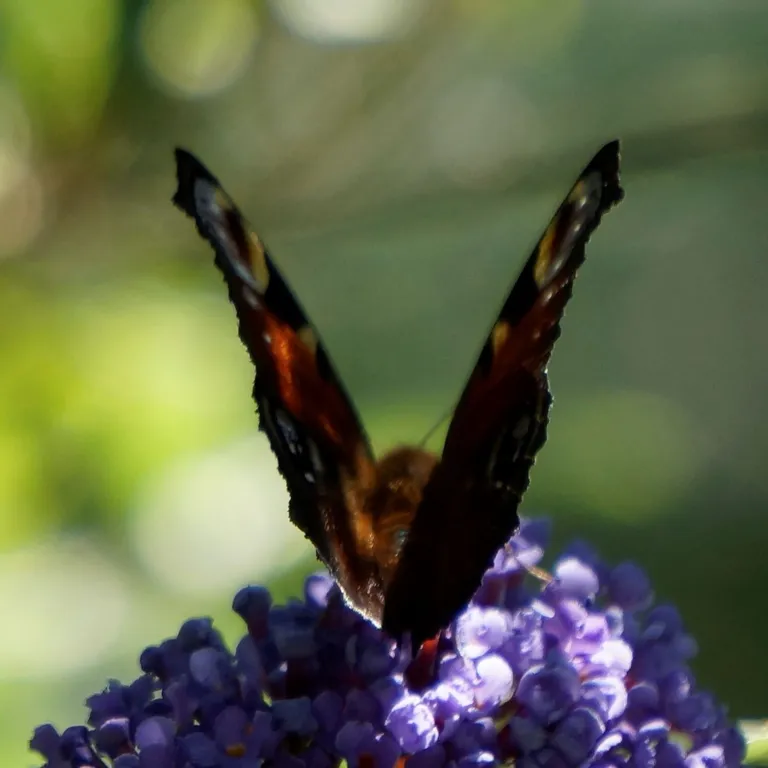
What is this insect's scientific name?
Aglais io
